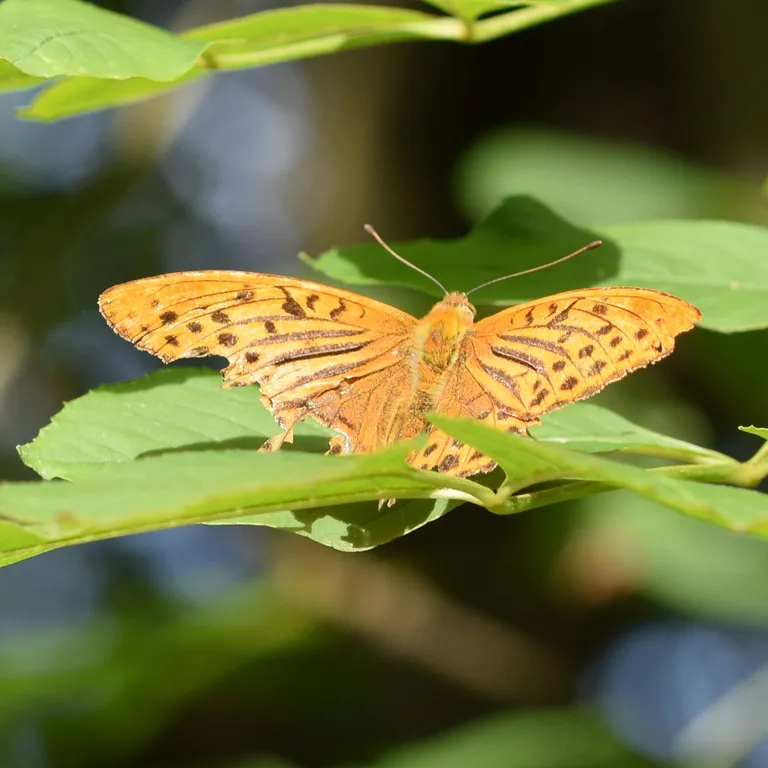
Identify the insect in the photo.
Argynnis paphia
